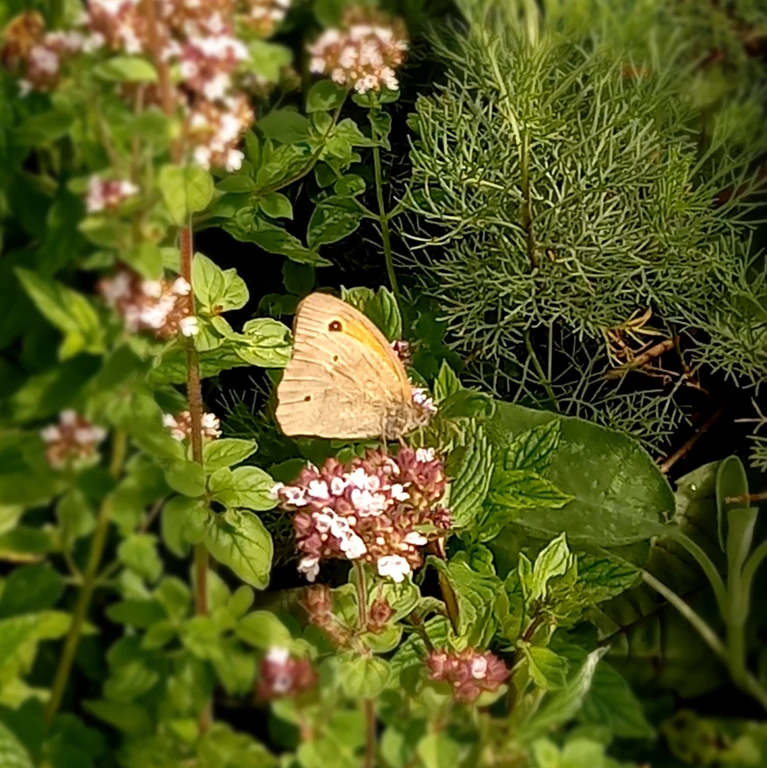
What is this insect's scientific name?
Maniola jurtina
